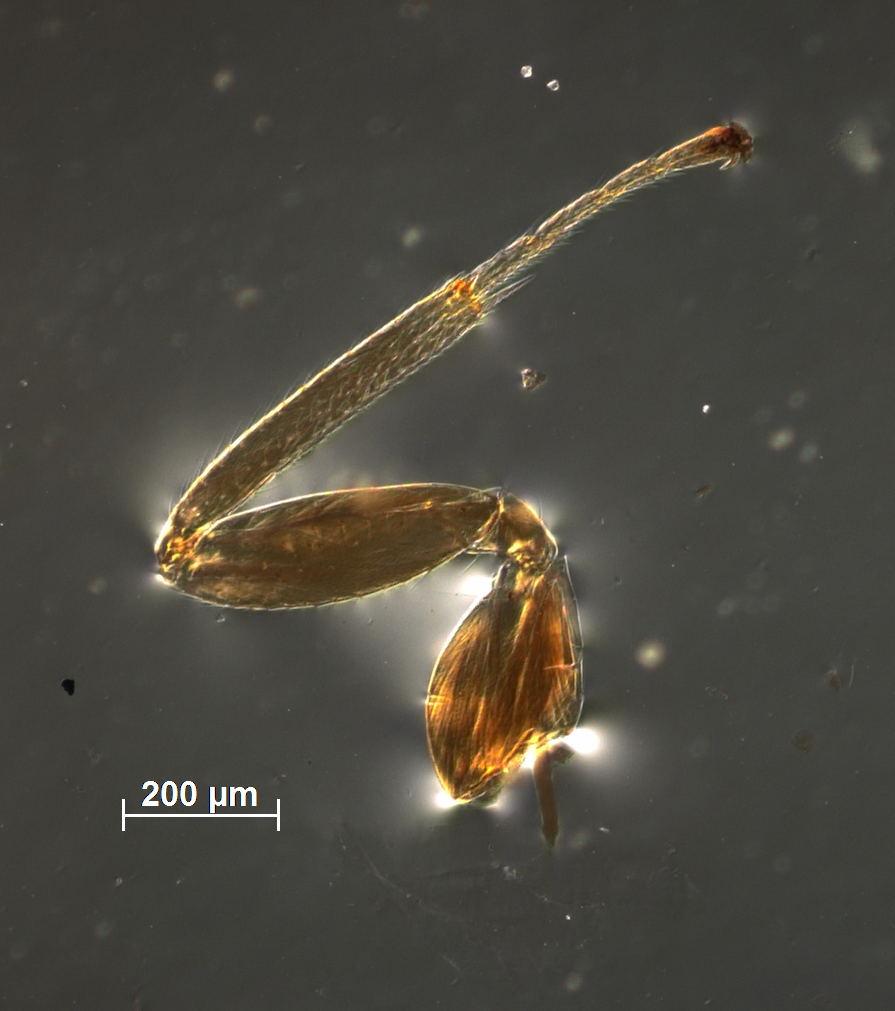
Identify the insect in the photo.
Tetrastichus shencottensis
